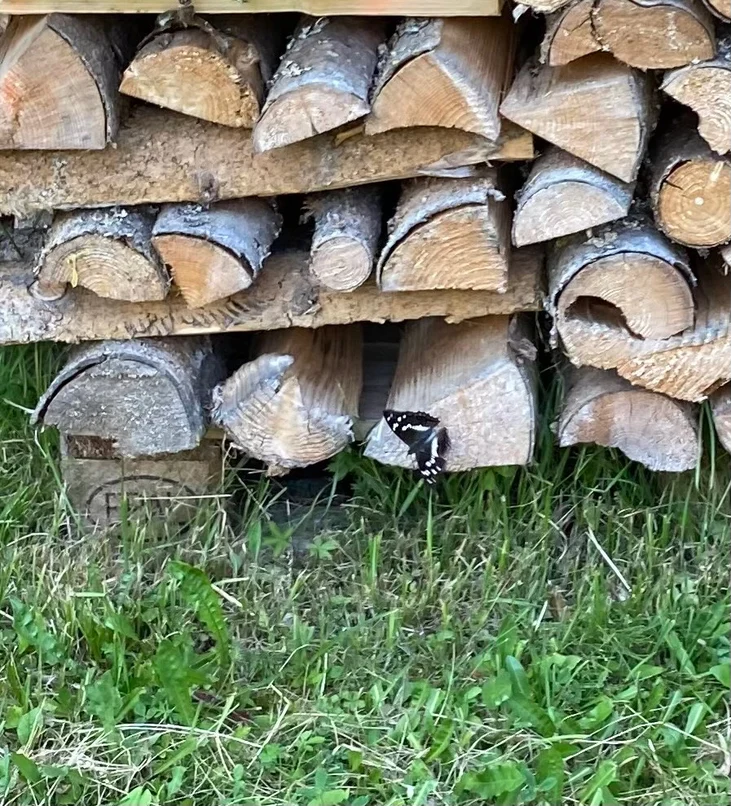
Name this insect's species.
Apatura iris
